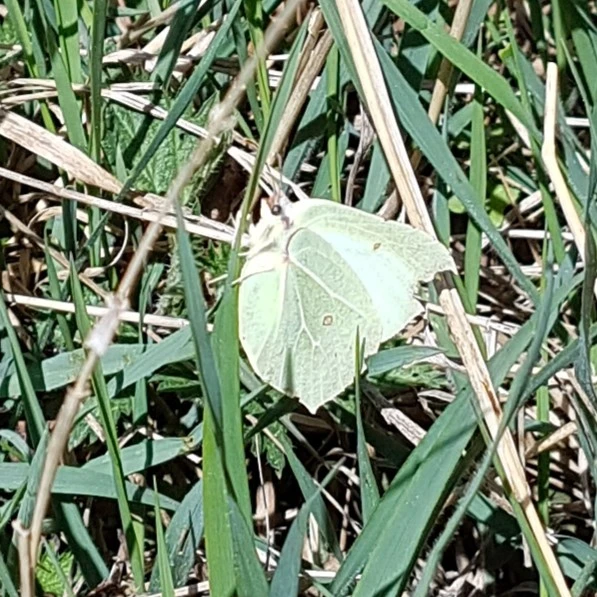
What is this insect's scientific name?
Gonepteryx rhamni
